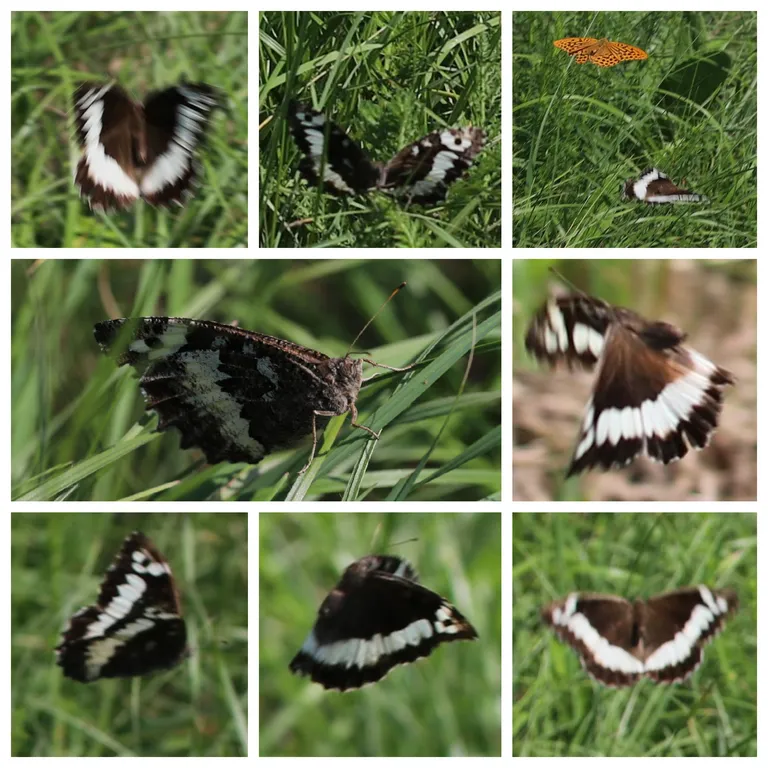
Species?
Brintesia circe
